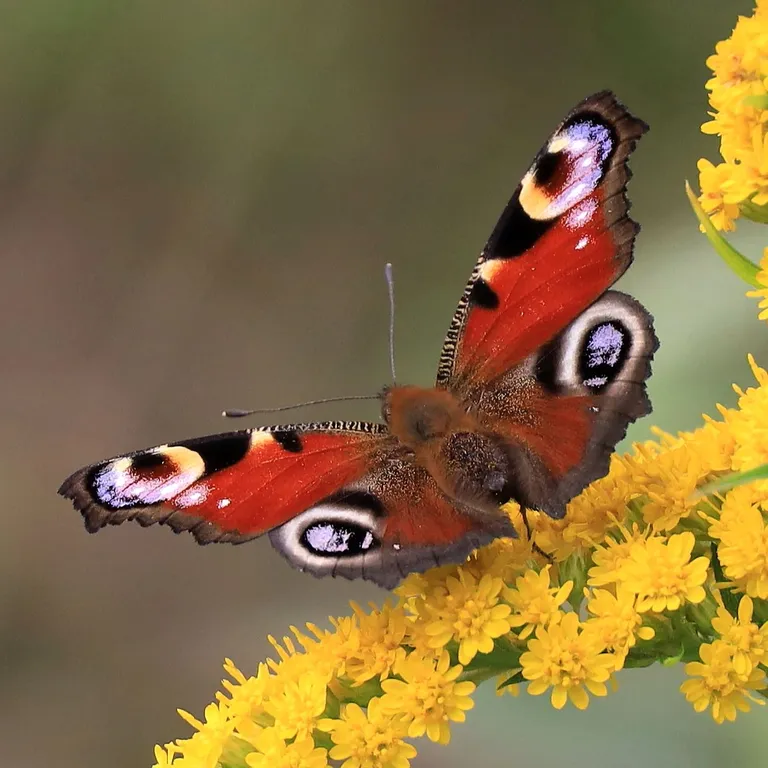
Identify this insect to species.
Aglais io
